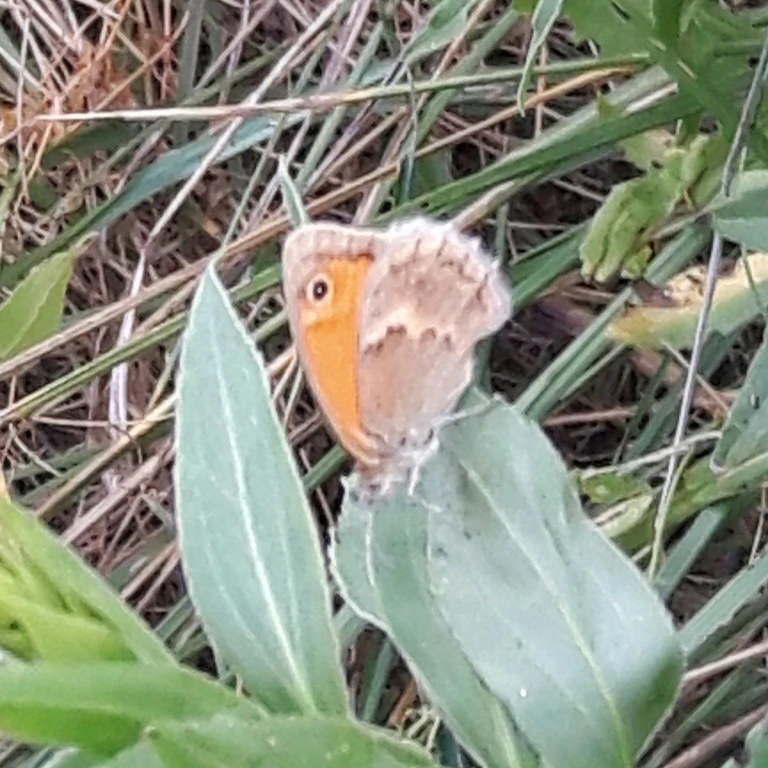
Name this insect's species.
Coenonympha pamphilus
